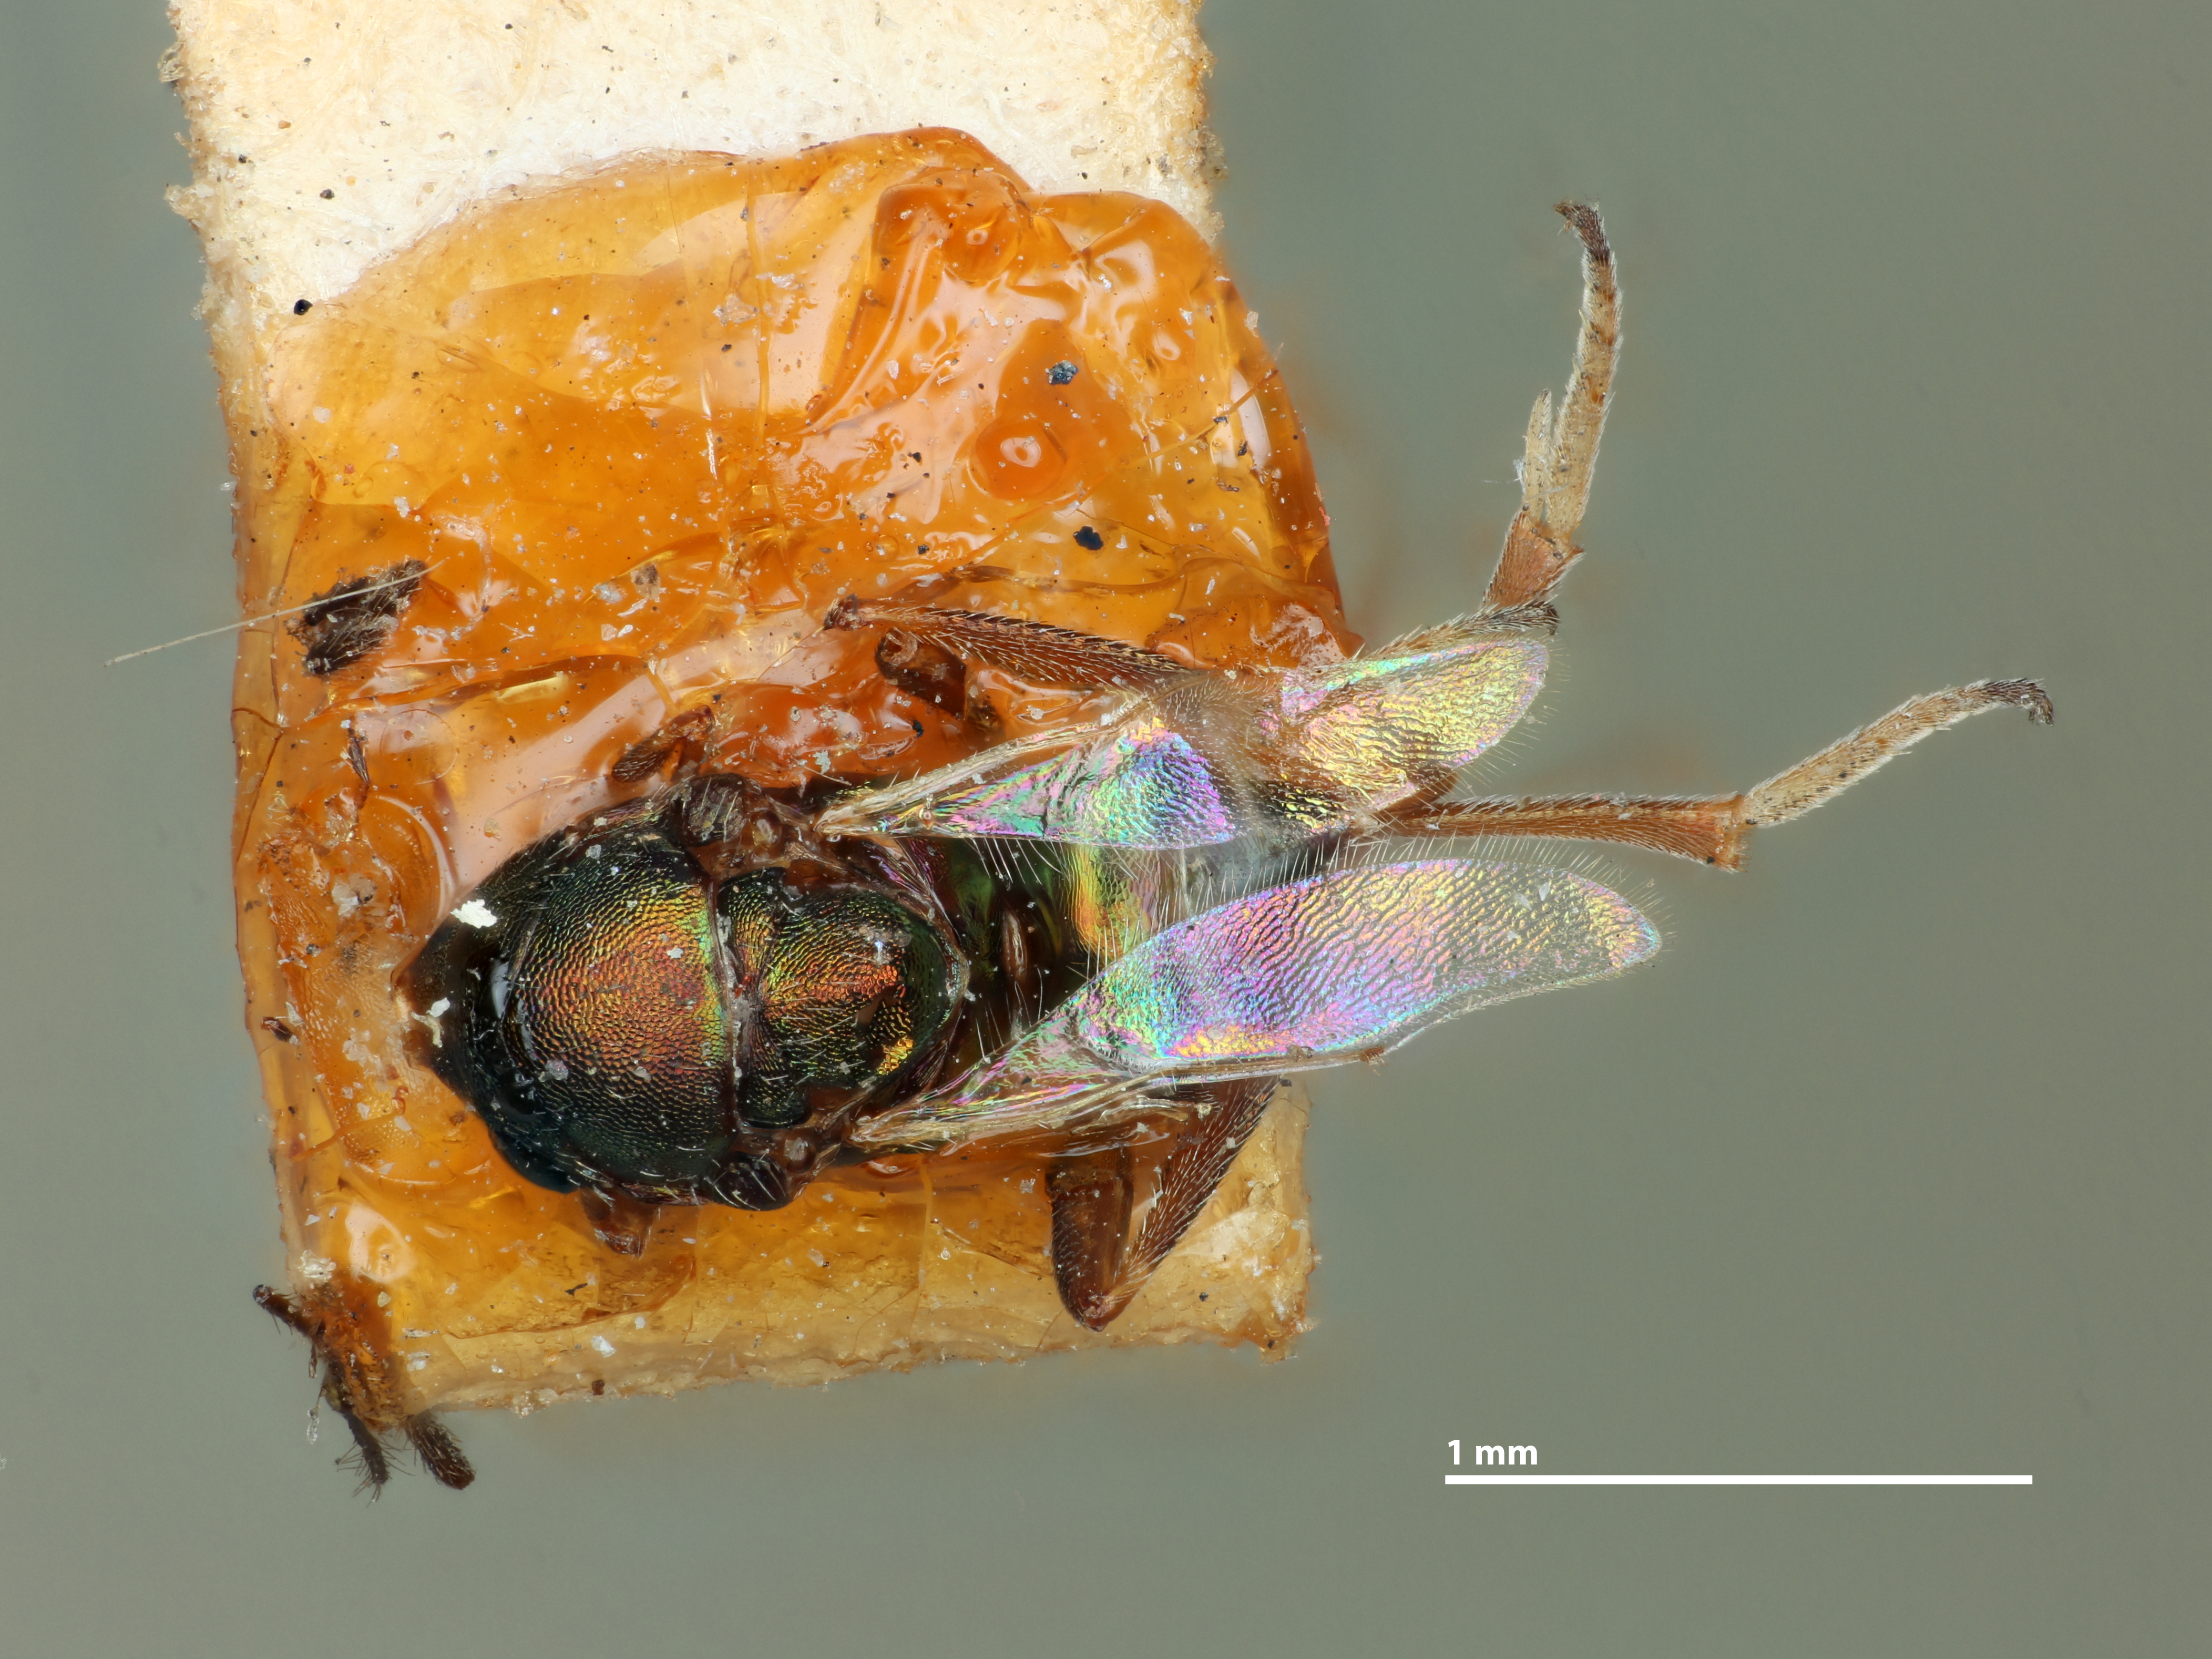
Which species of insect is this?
Tetranemus floridanus
